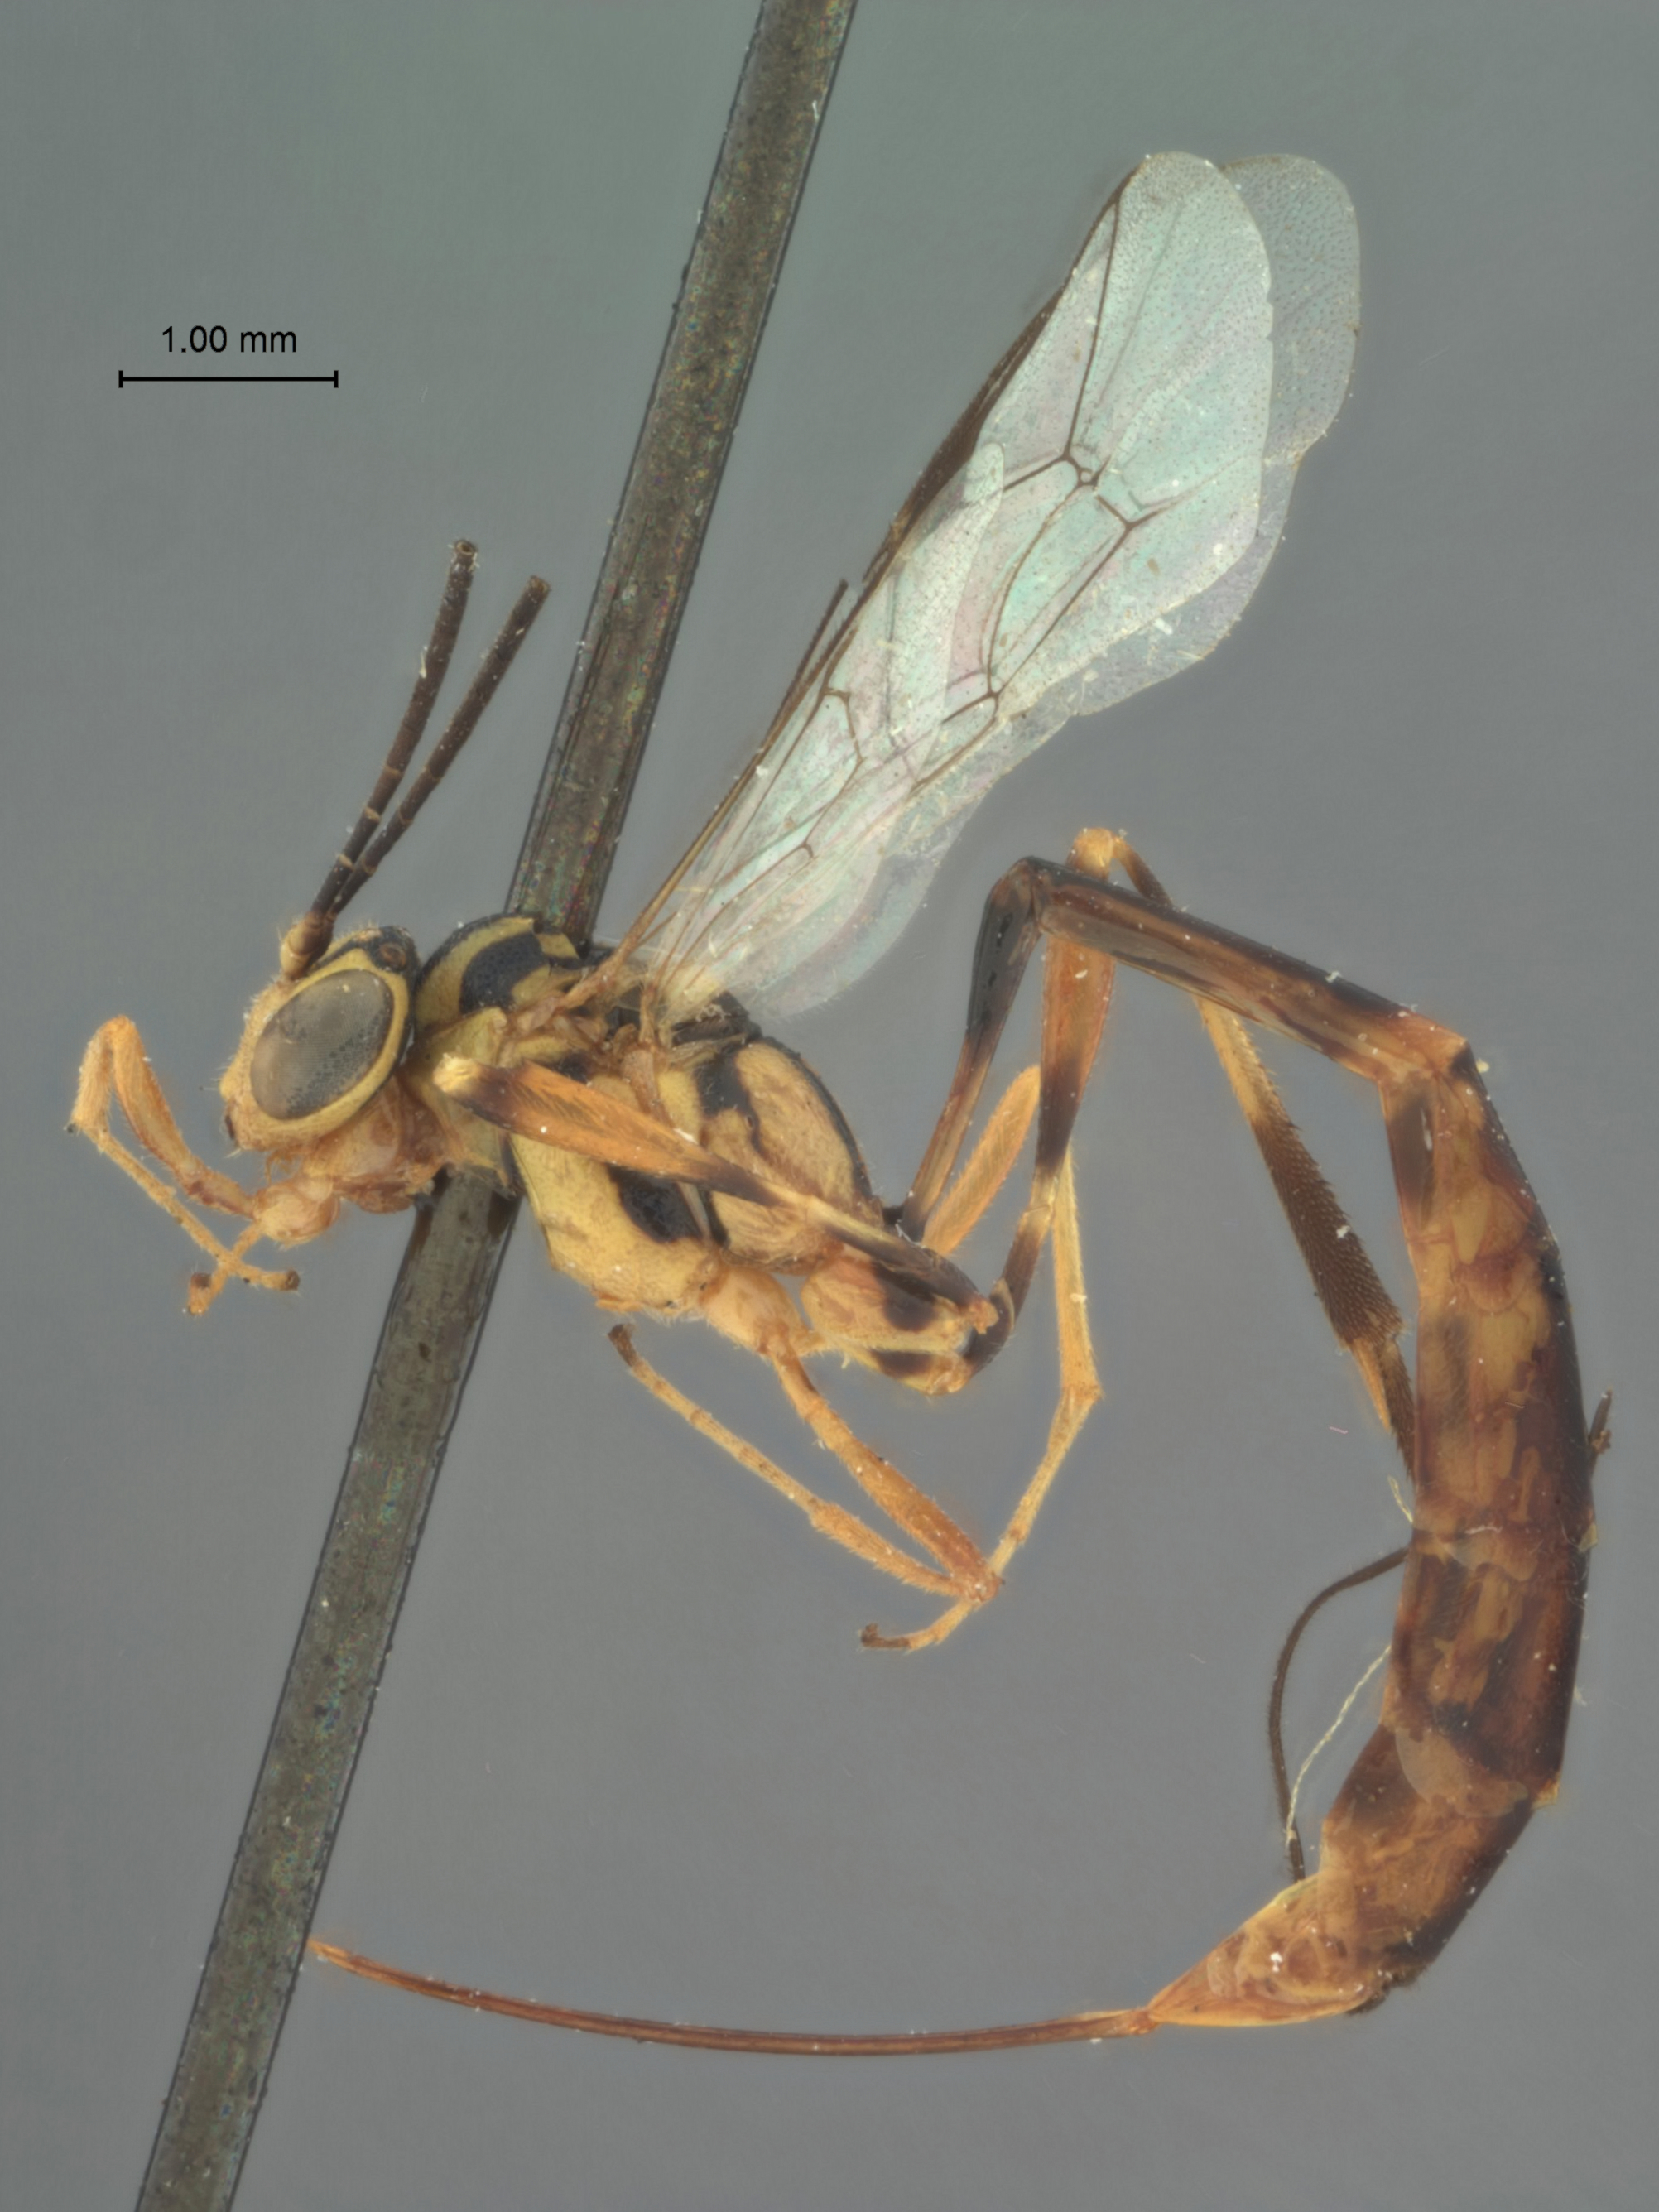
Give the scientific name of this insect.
Eiphosoma lacteum
